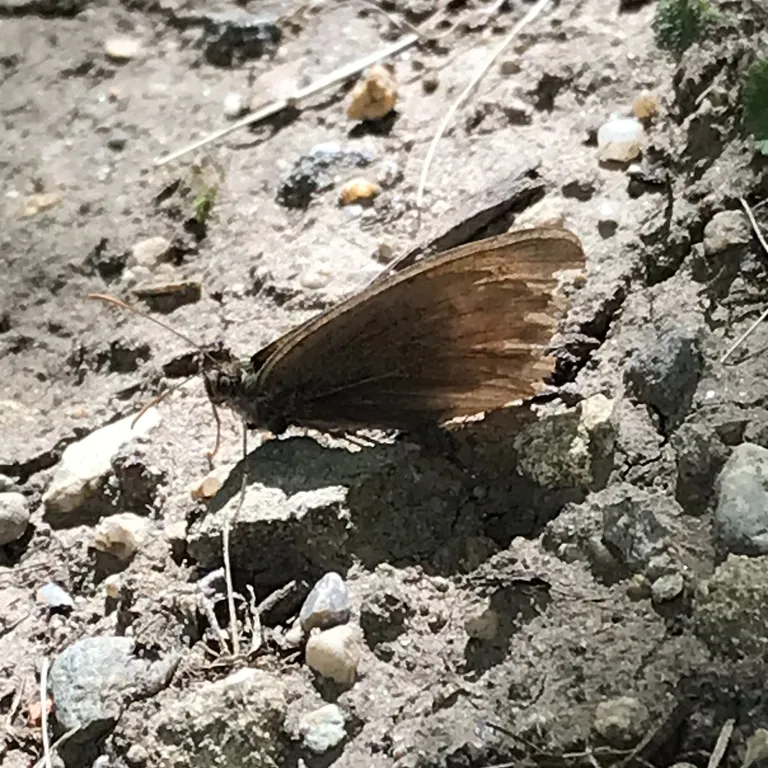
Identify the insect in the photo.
Maniola jurtina
